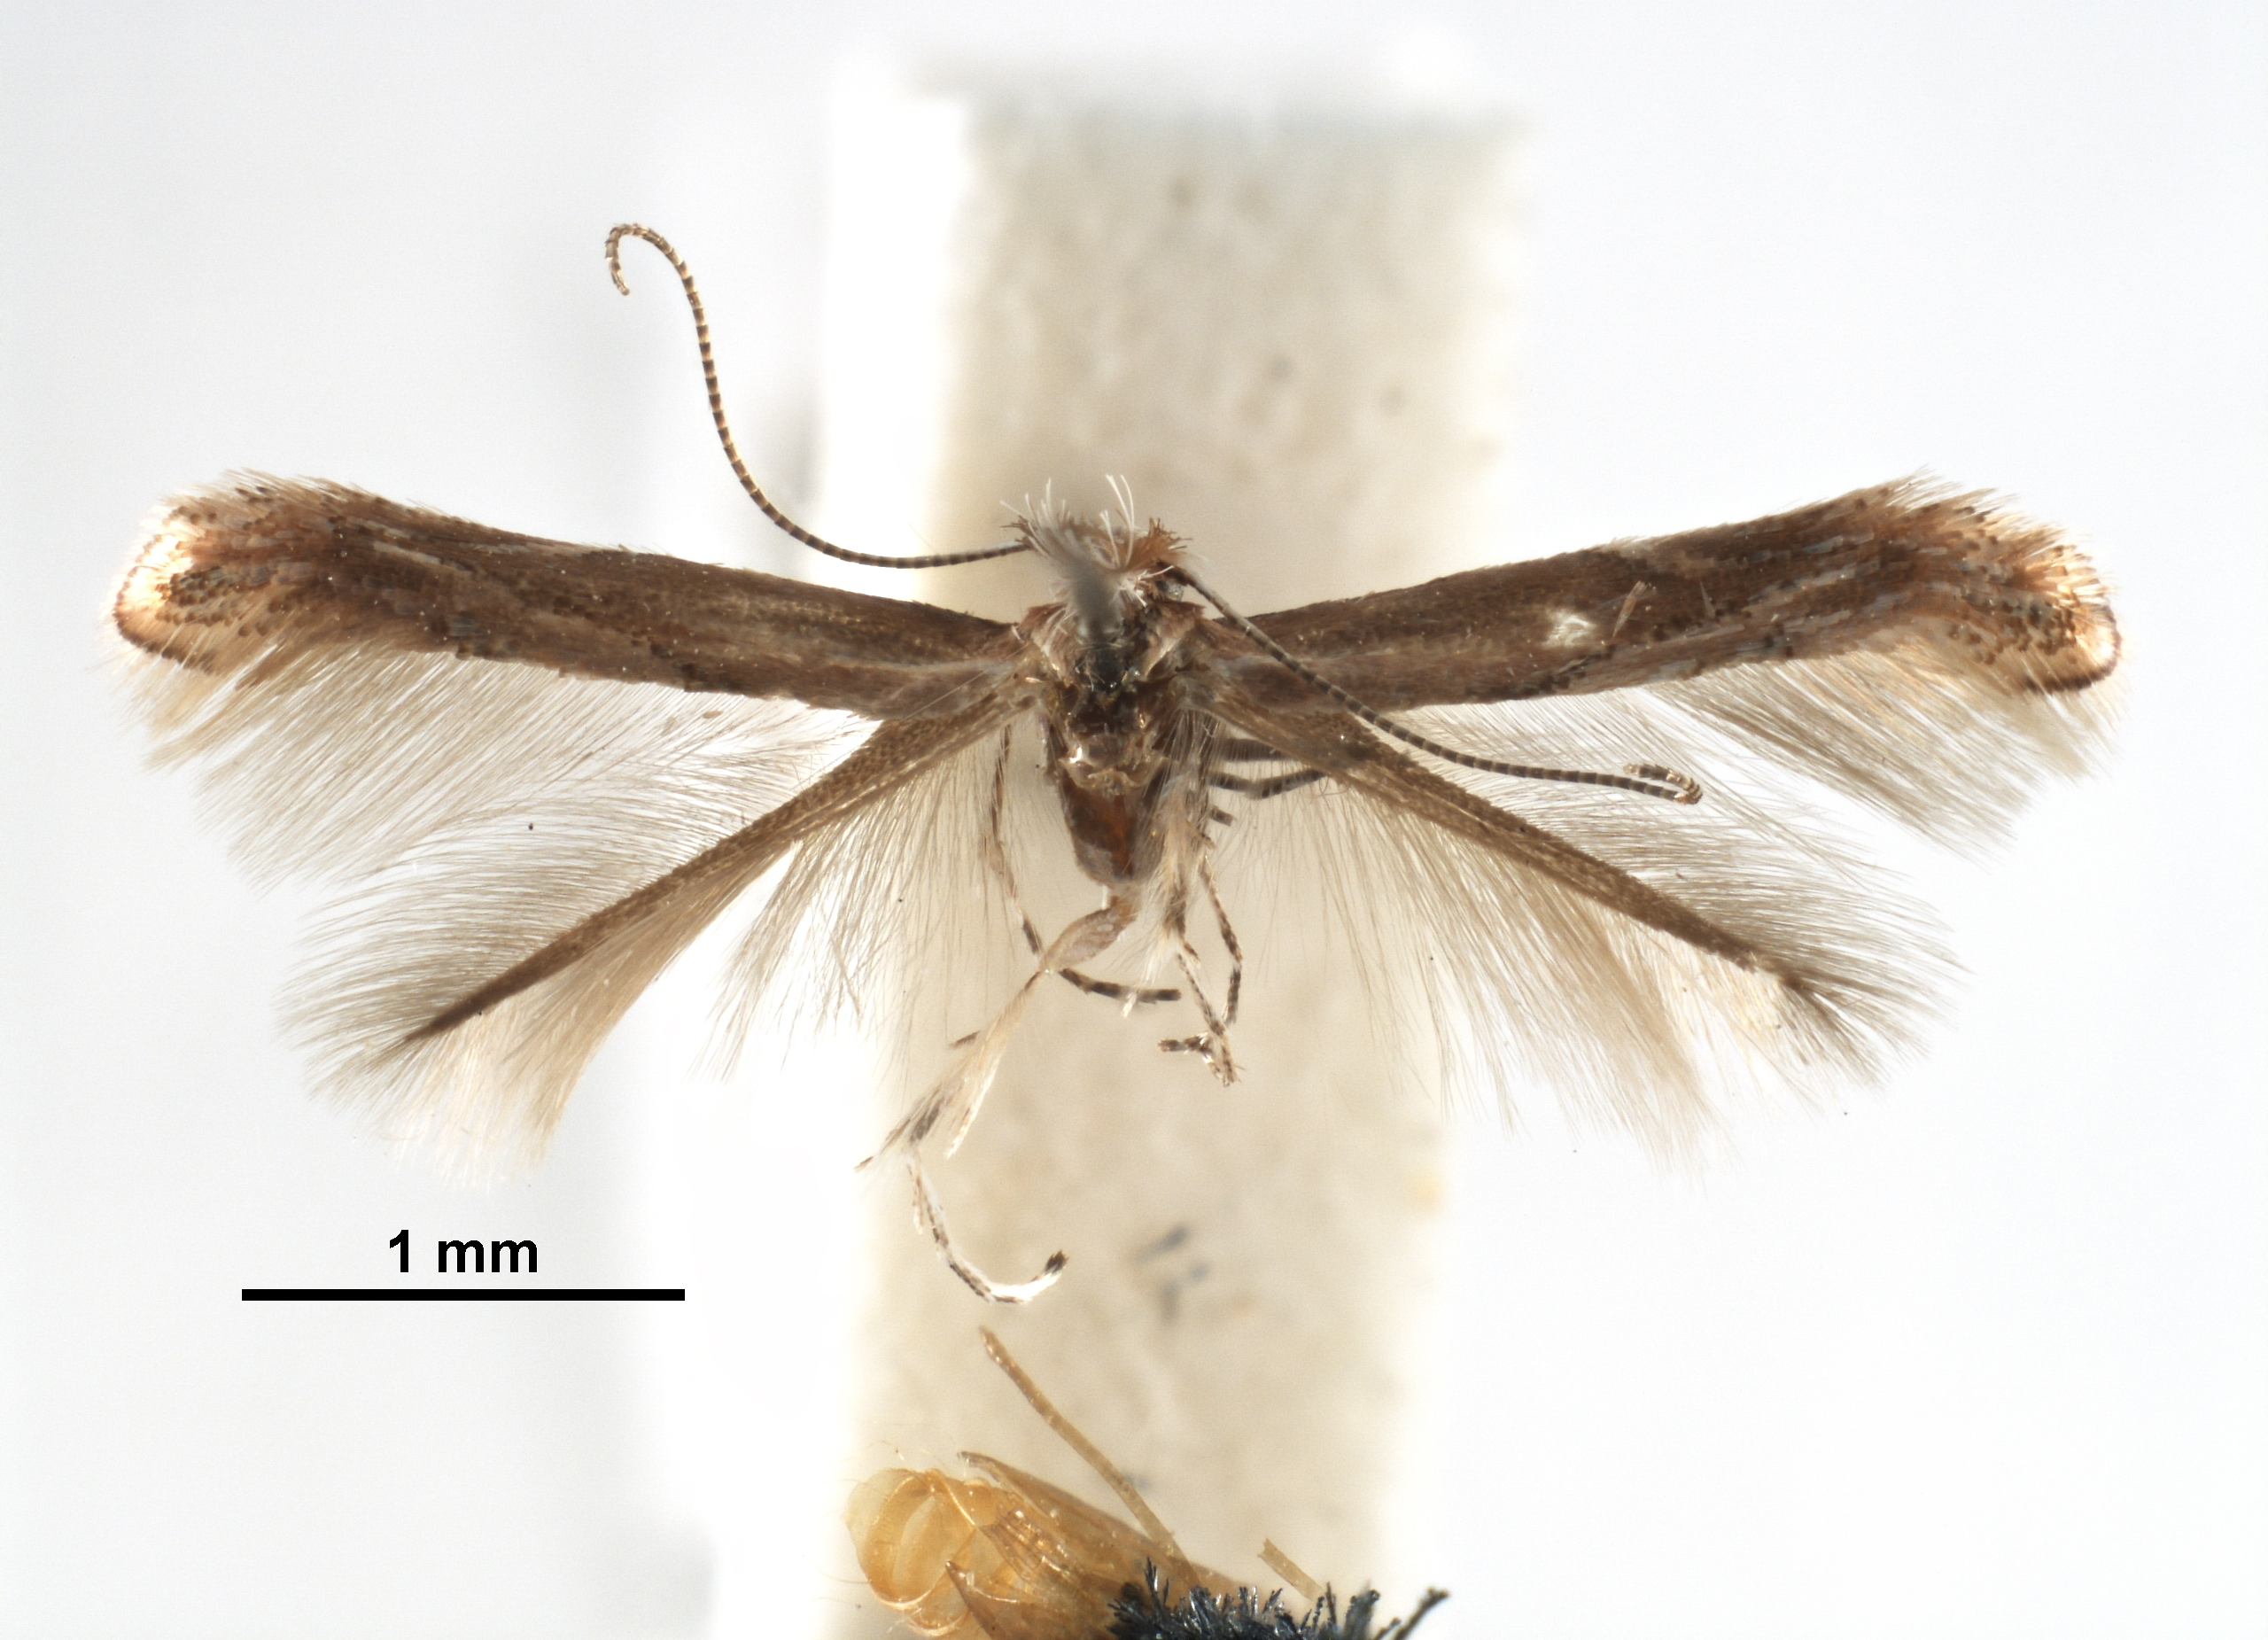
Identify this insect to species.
Phyllonorycter iteina
